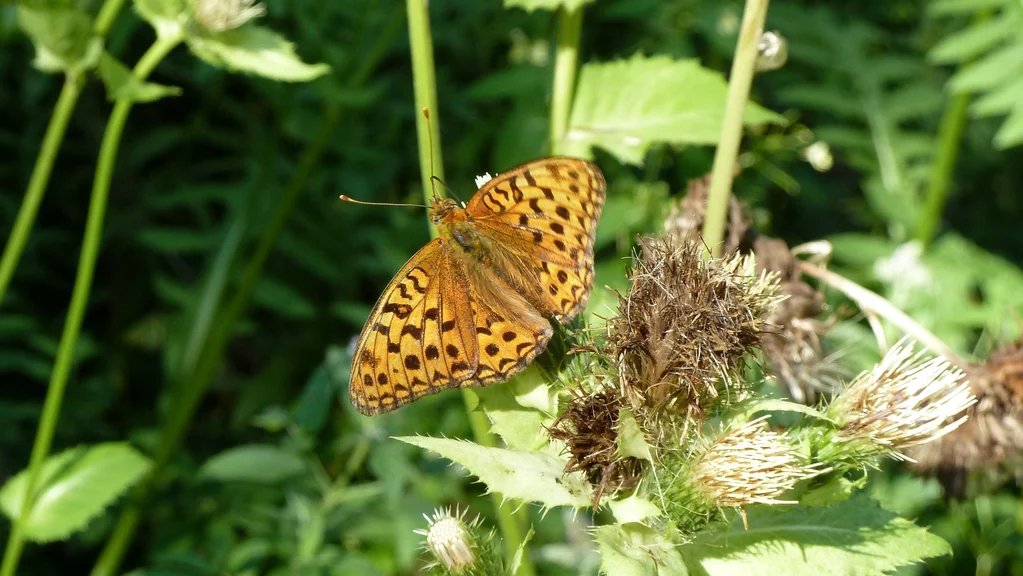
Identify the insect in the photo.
Fabriciana adippe
